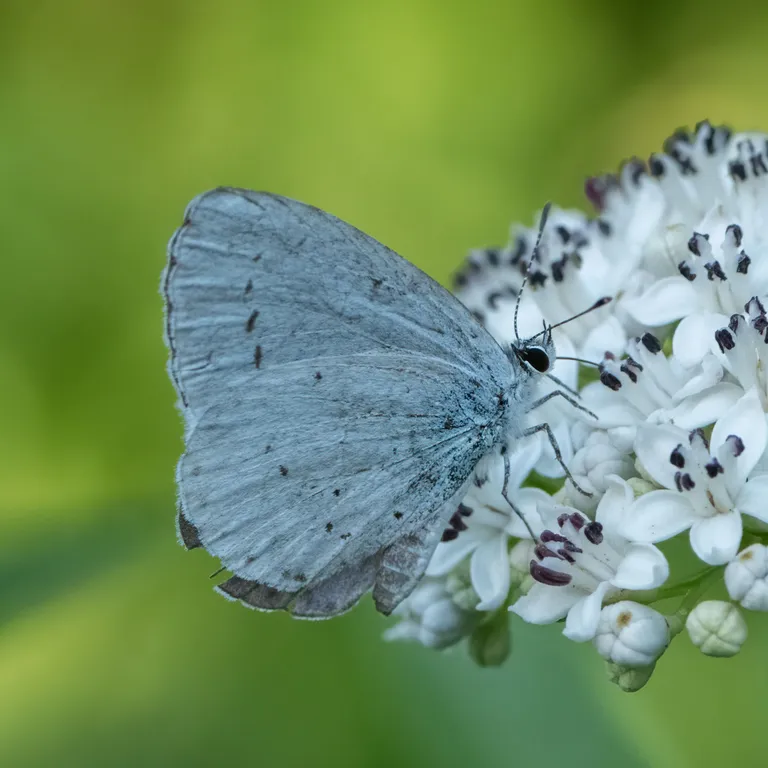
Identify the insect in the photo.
Celastrina argiolus
